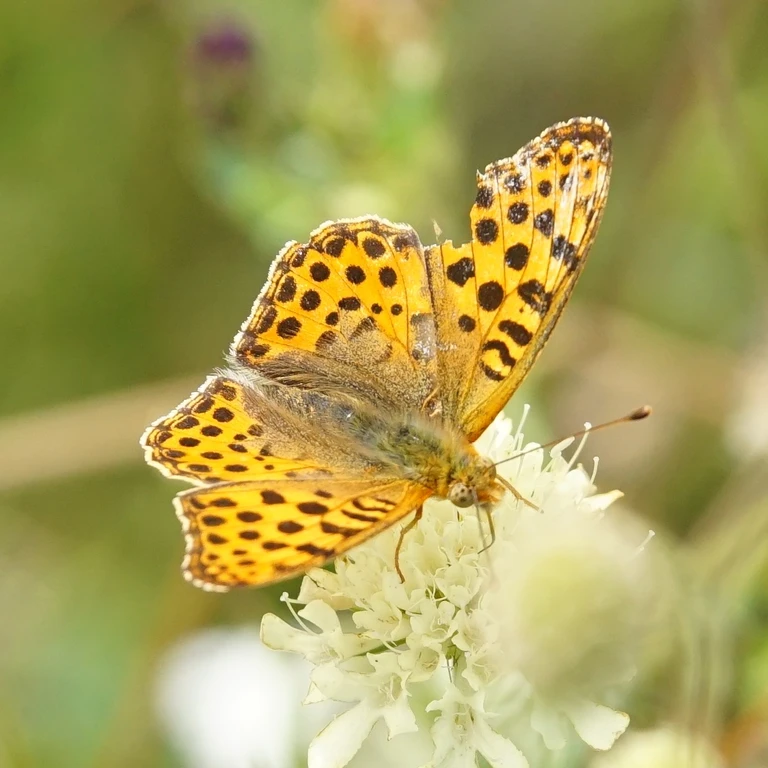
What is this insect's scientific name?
Issoria lathonia
